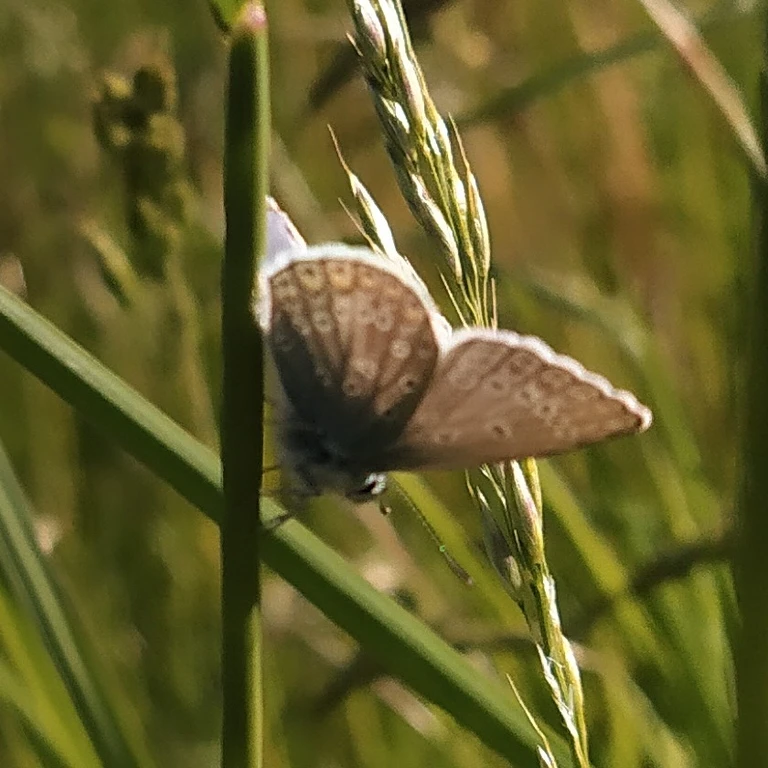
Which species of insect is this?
Polyommatus icarus
